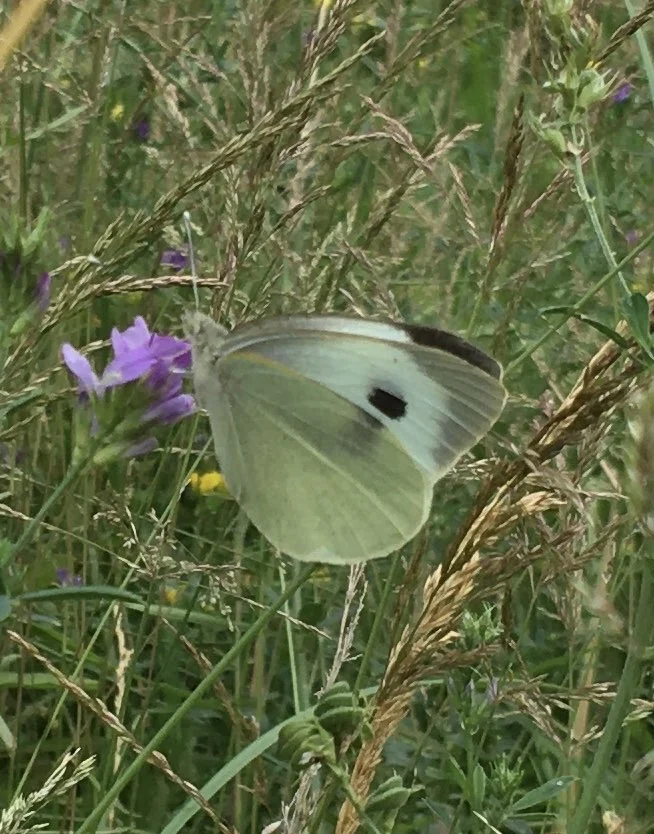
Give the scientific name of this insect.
Pieris brassicae
